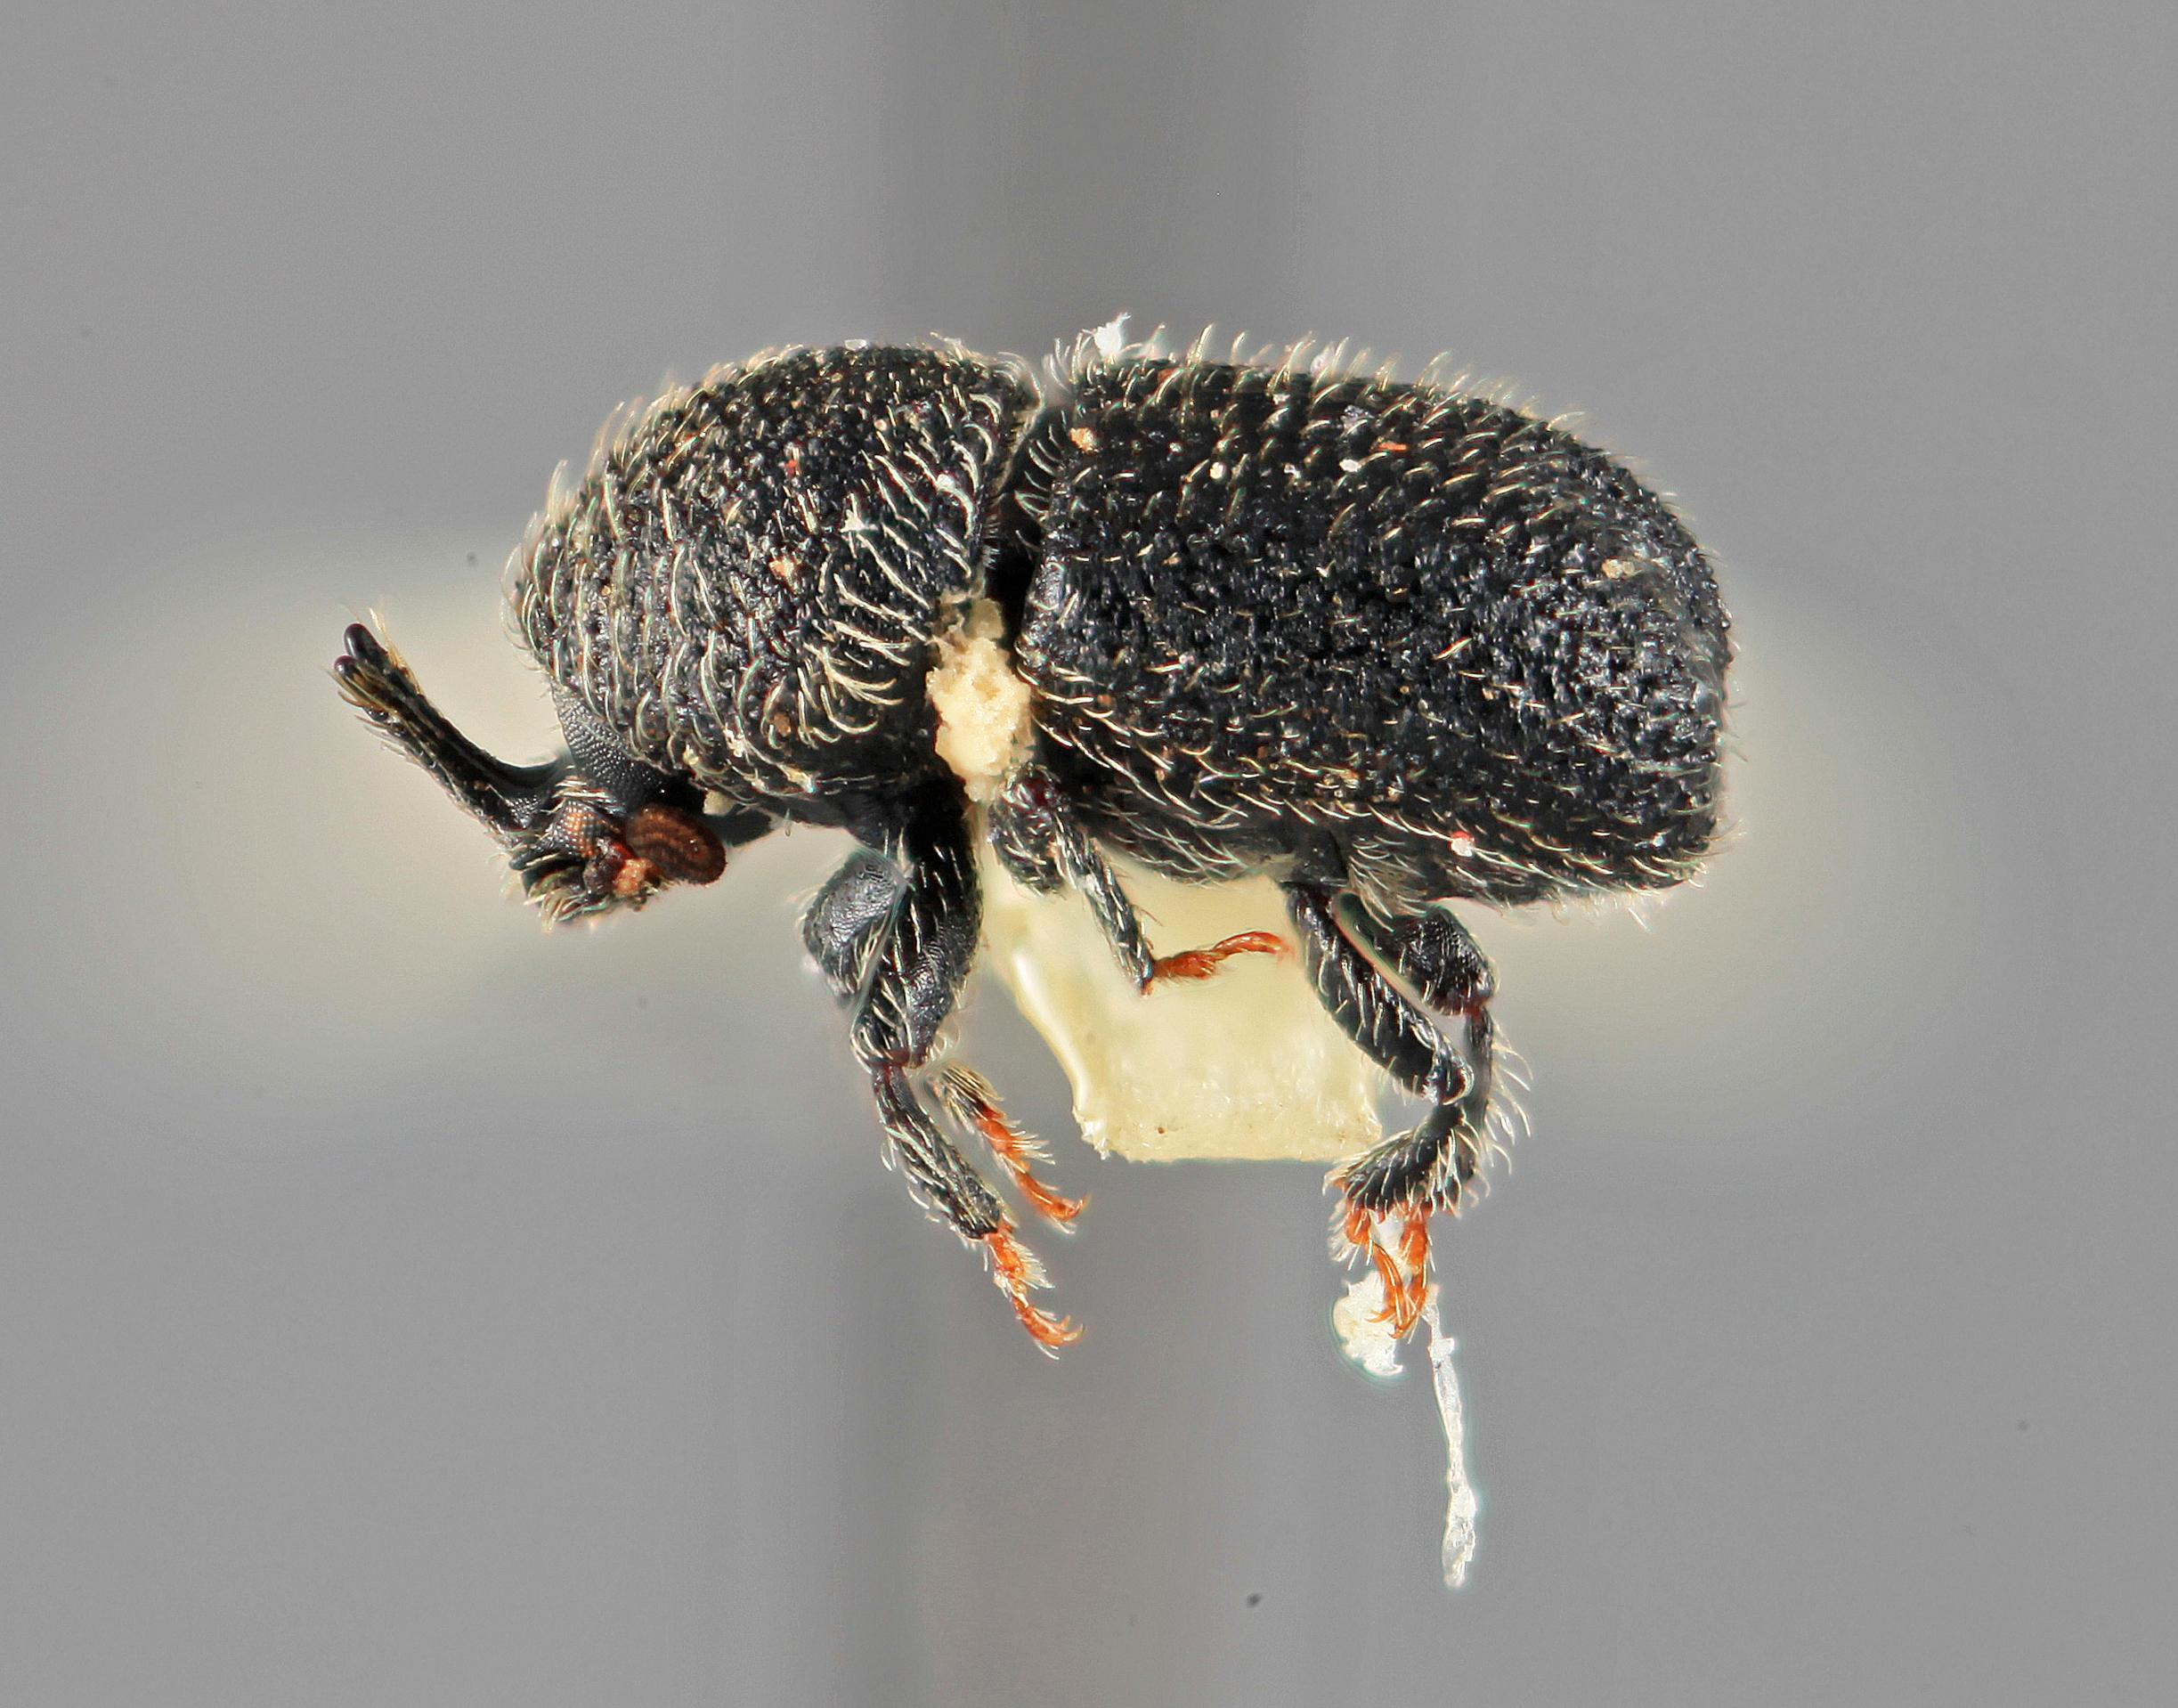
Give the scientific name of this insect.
Cactopinus setosus
